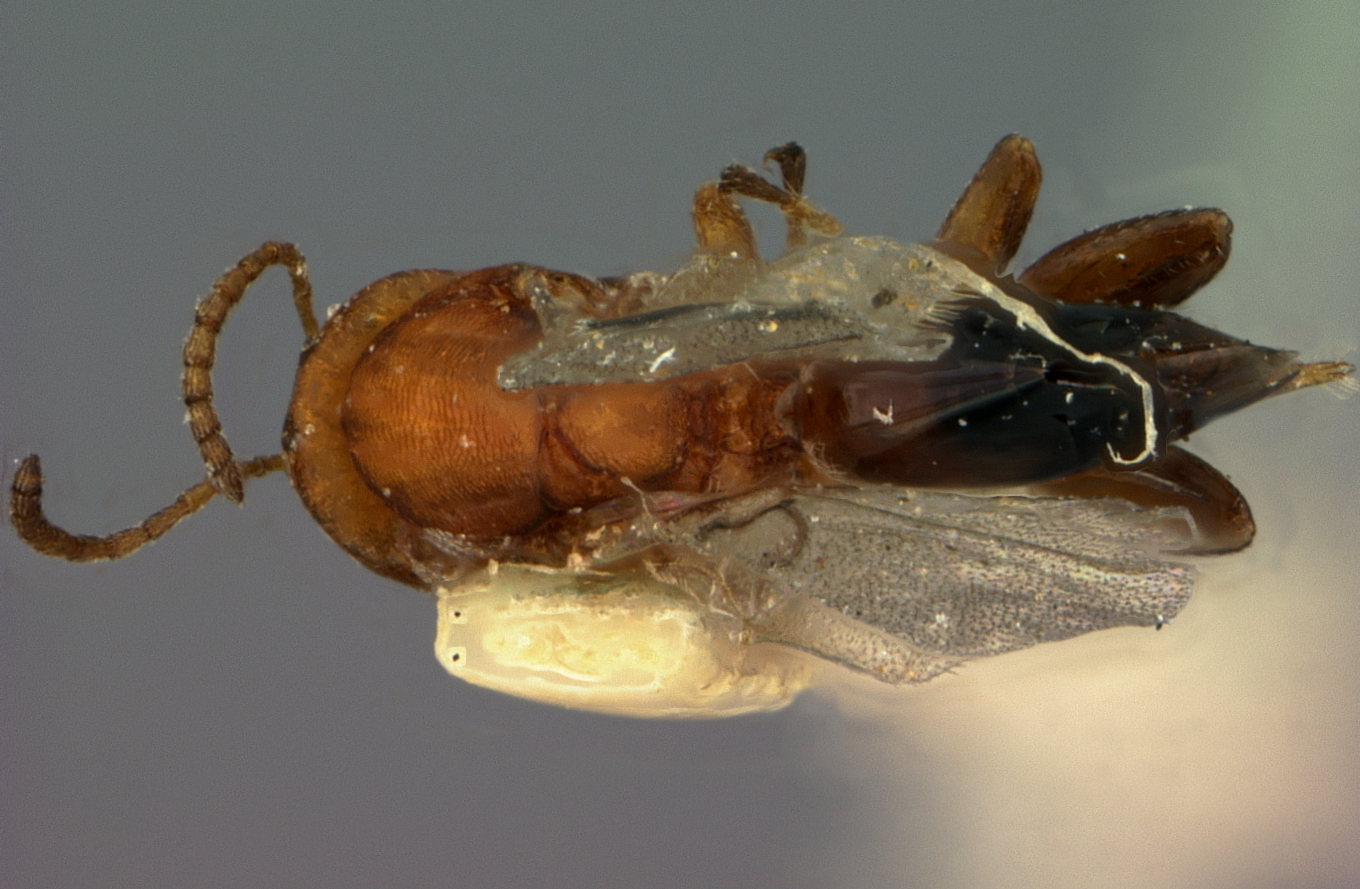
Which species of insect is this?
Bassettia pallida
